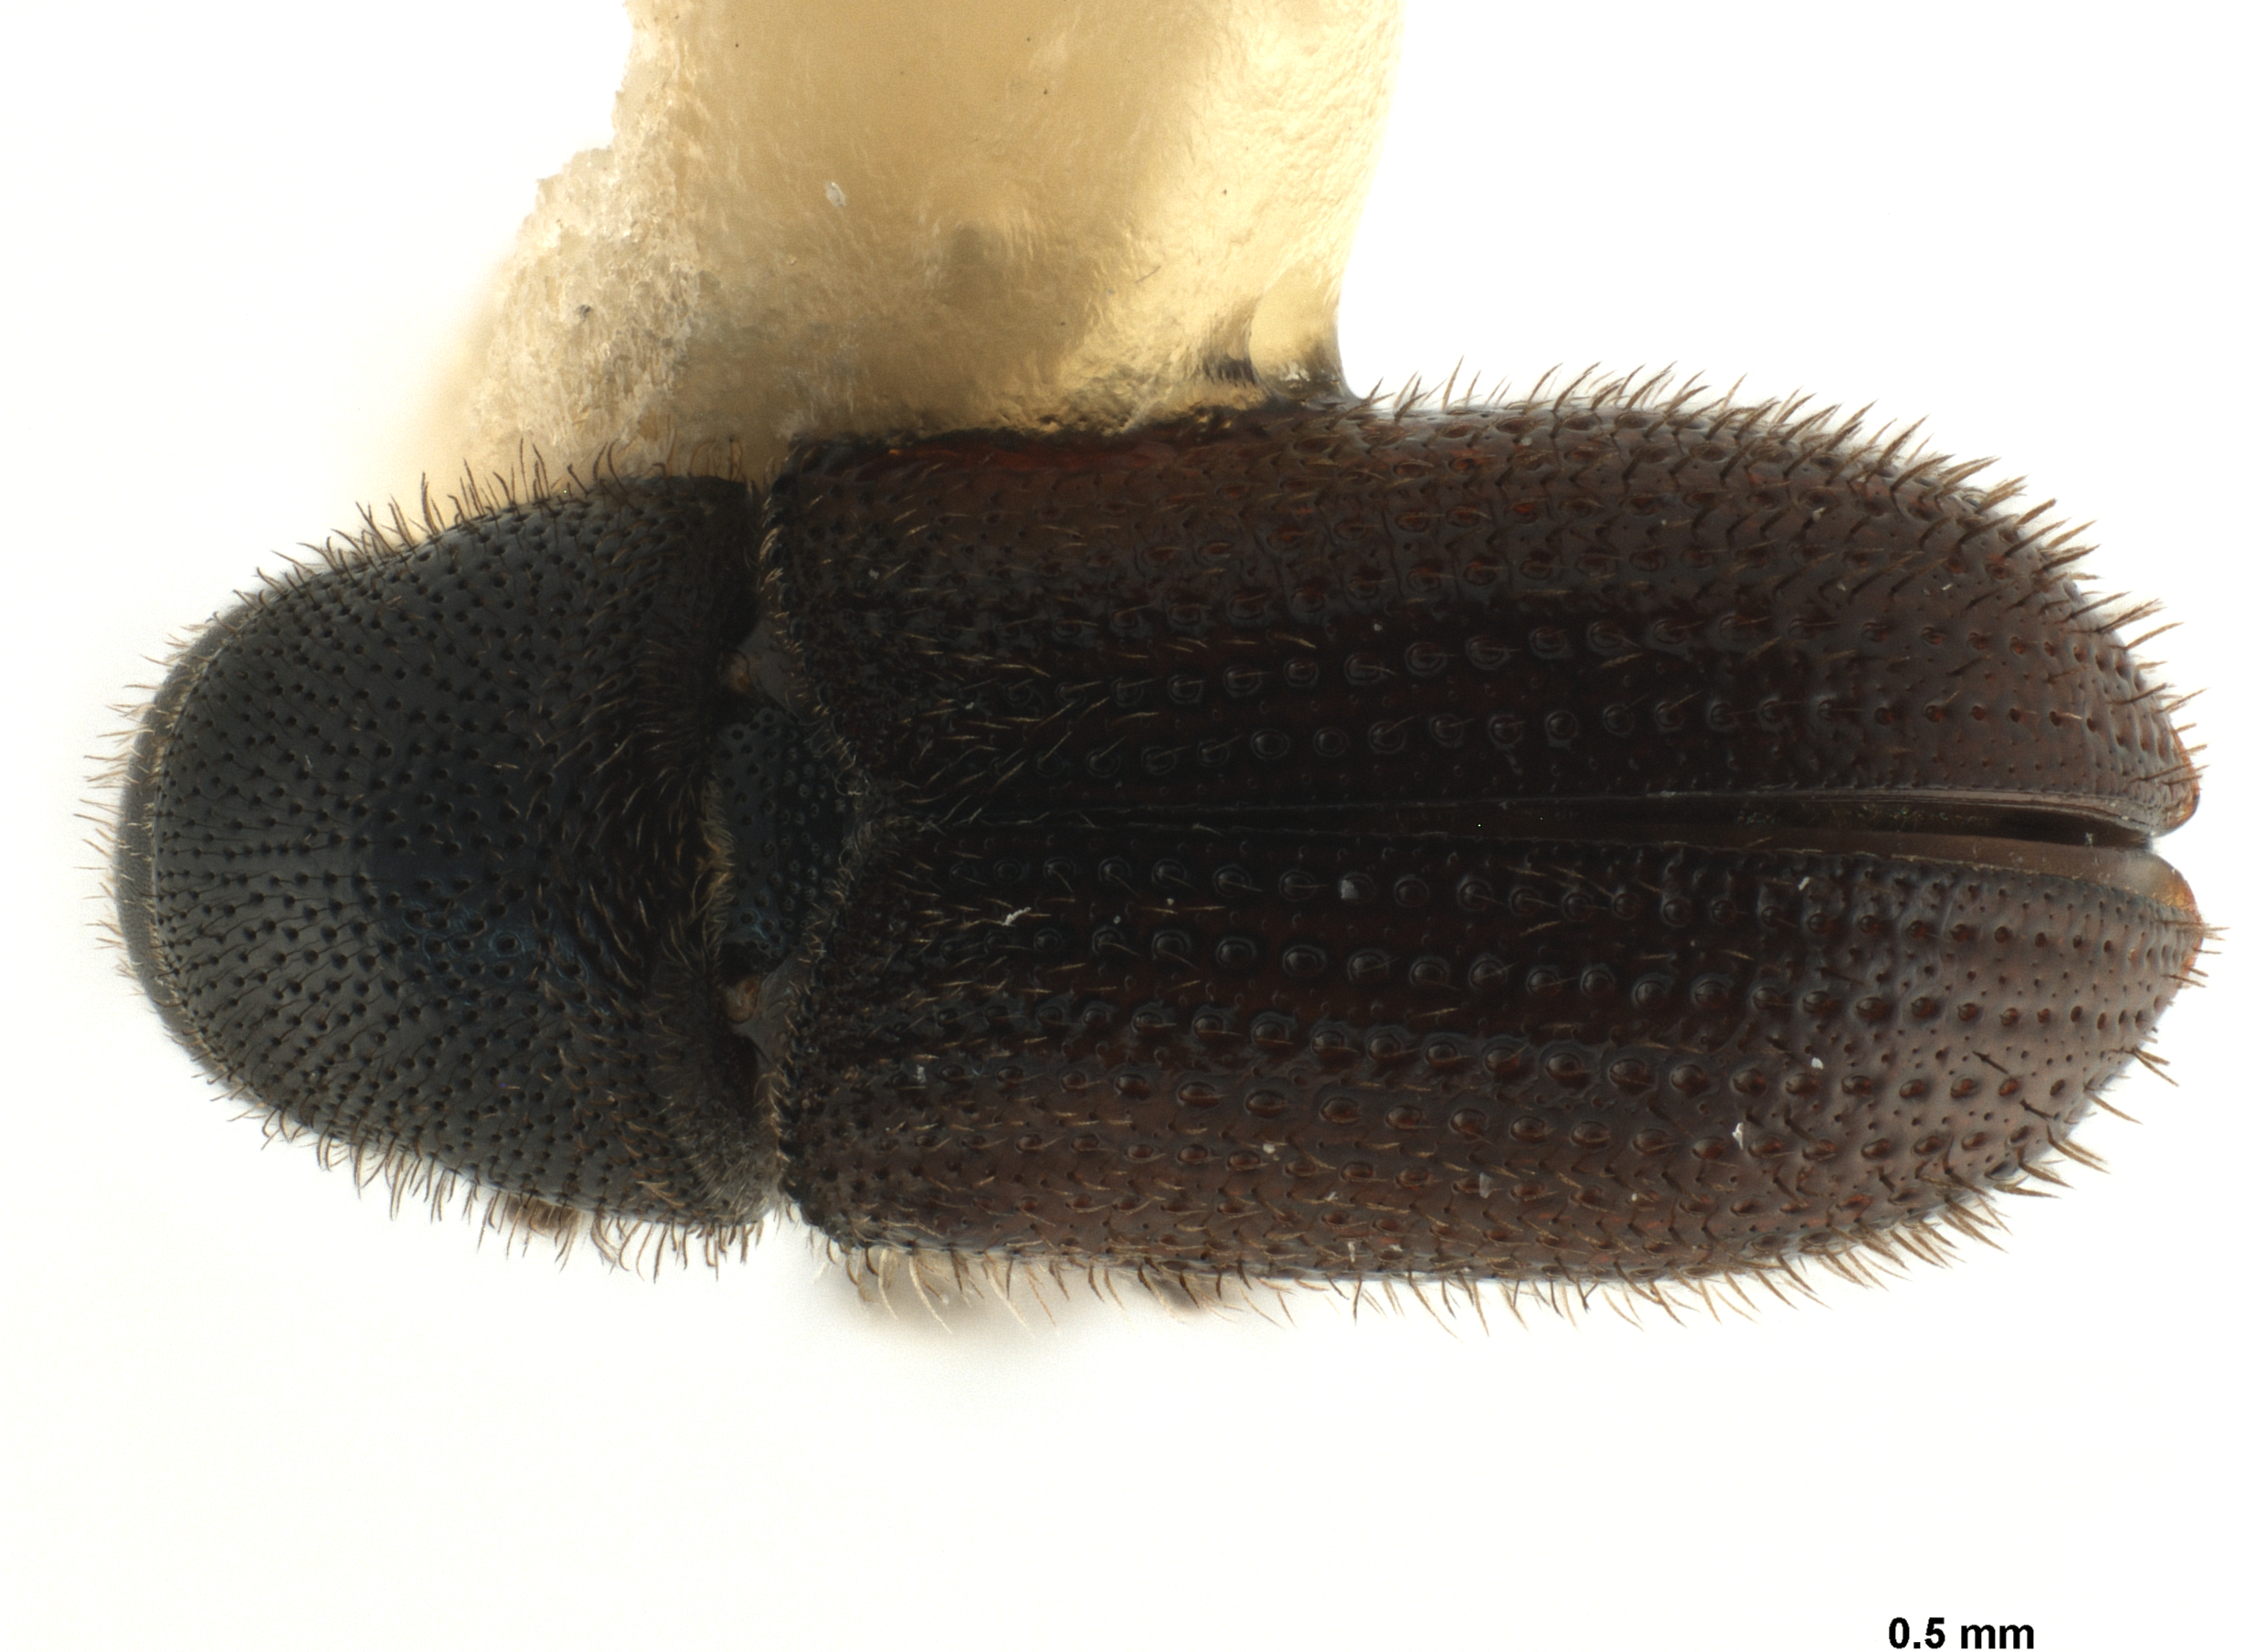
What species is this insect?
Carphobius cupressi
